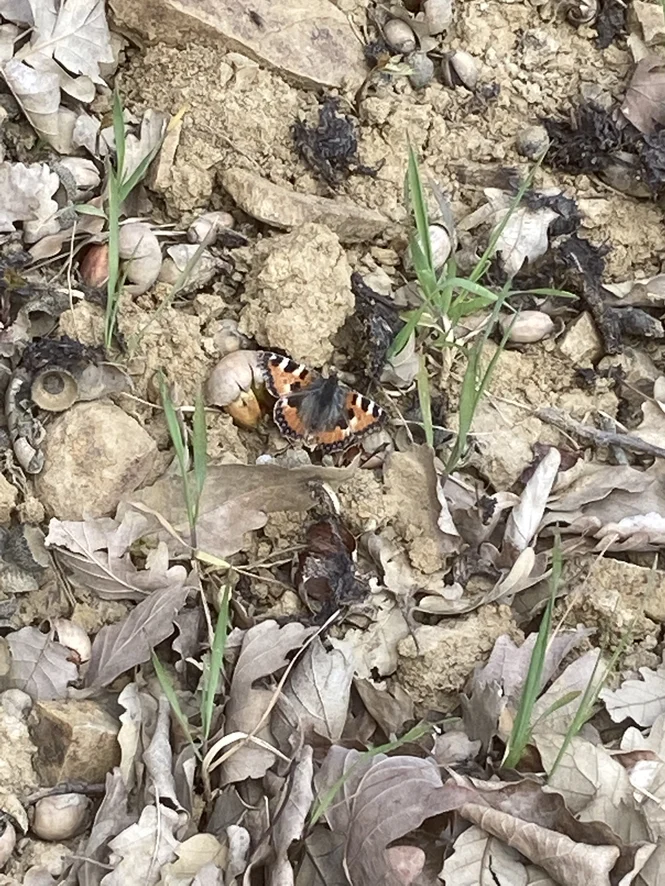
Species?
Aglais urticae
